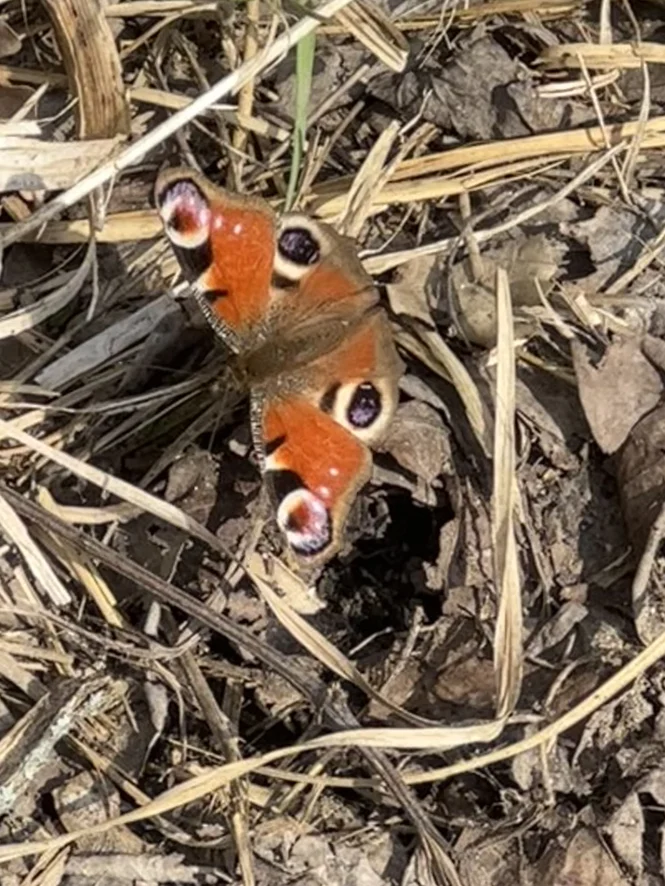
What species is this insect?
Aglais io
